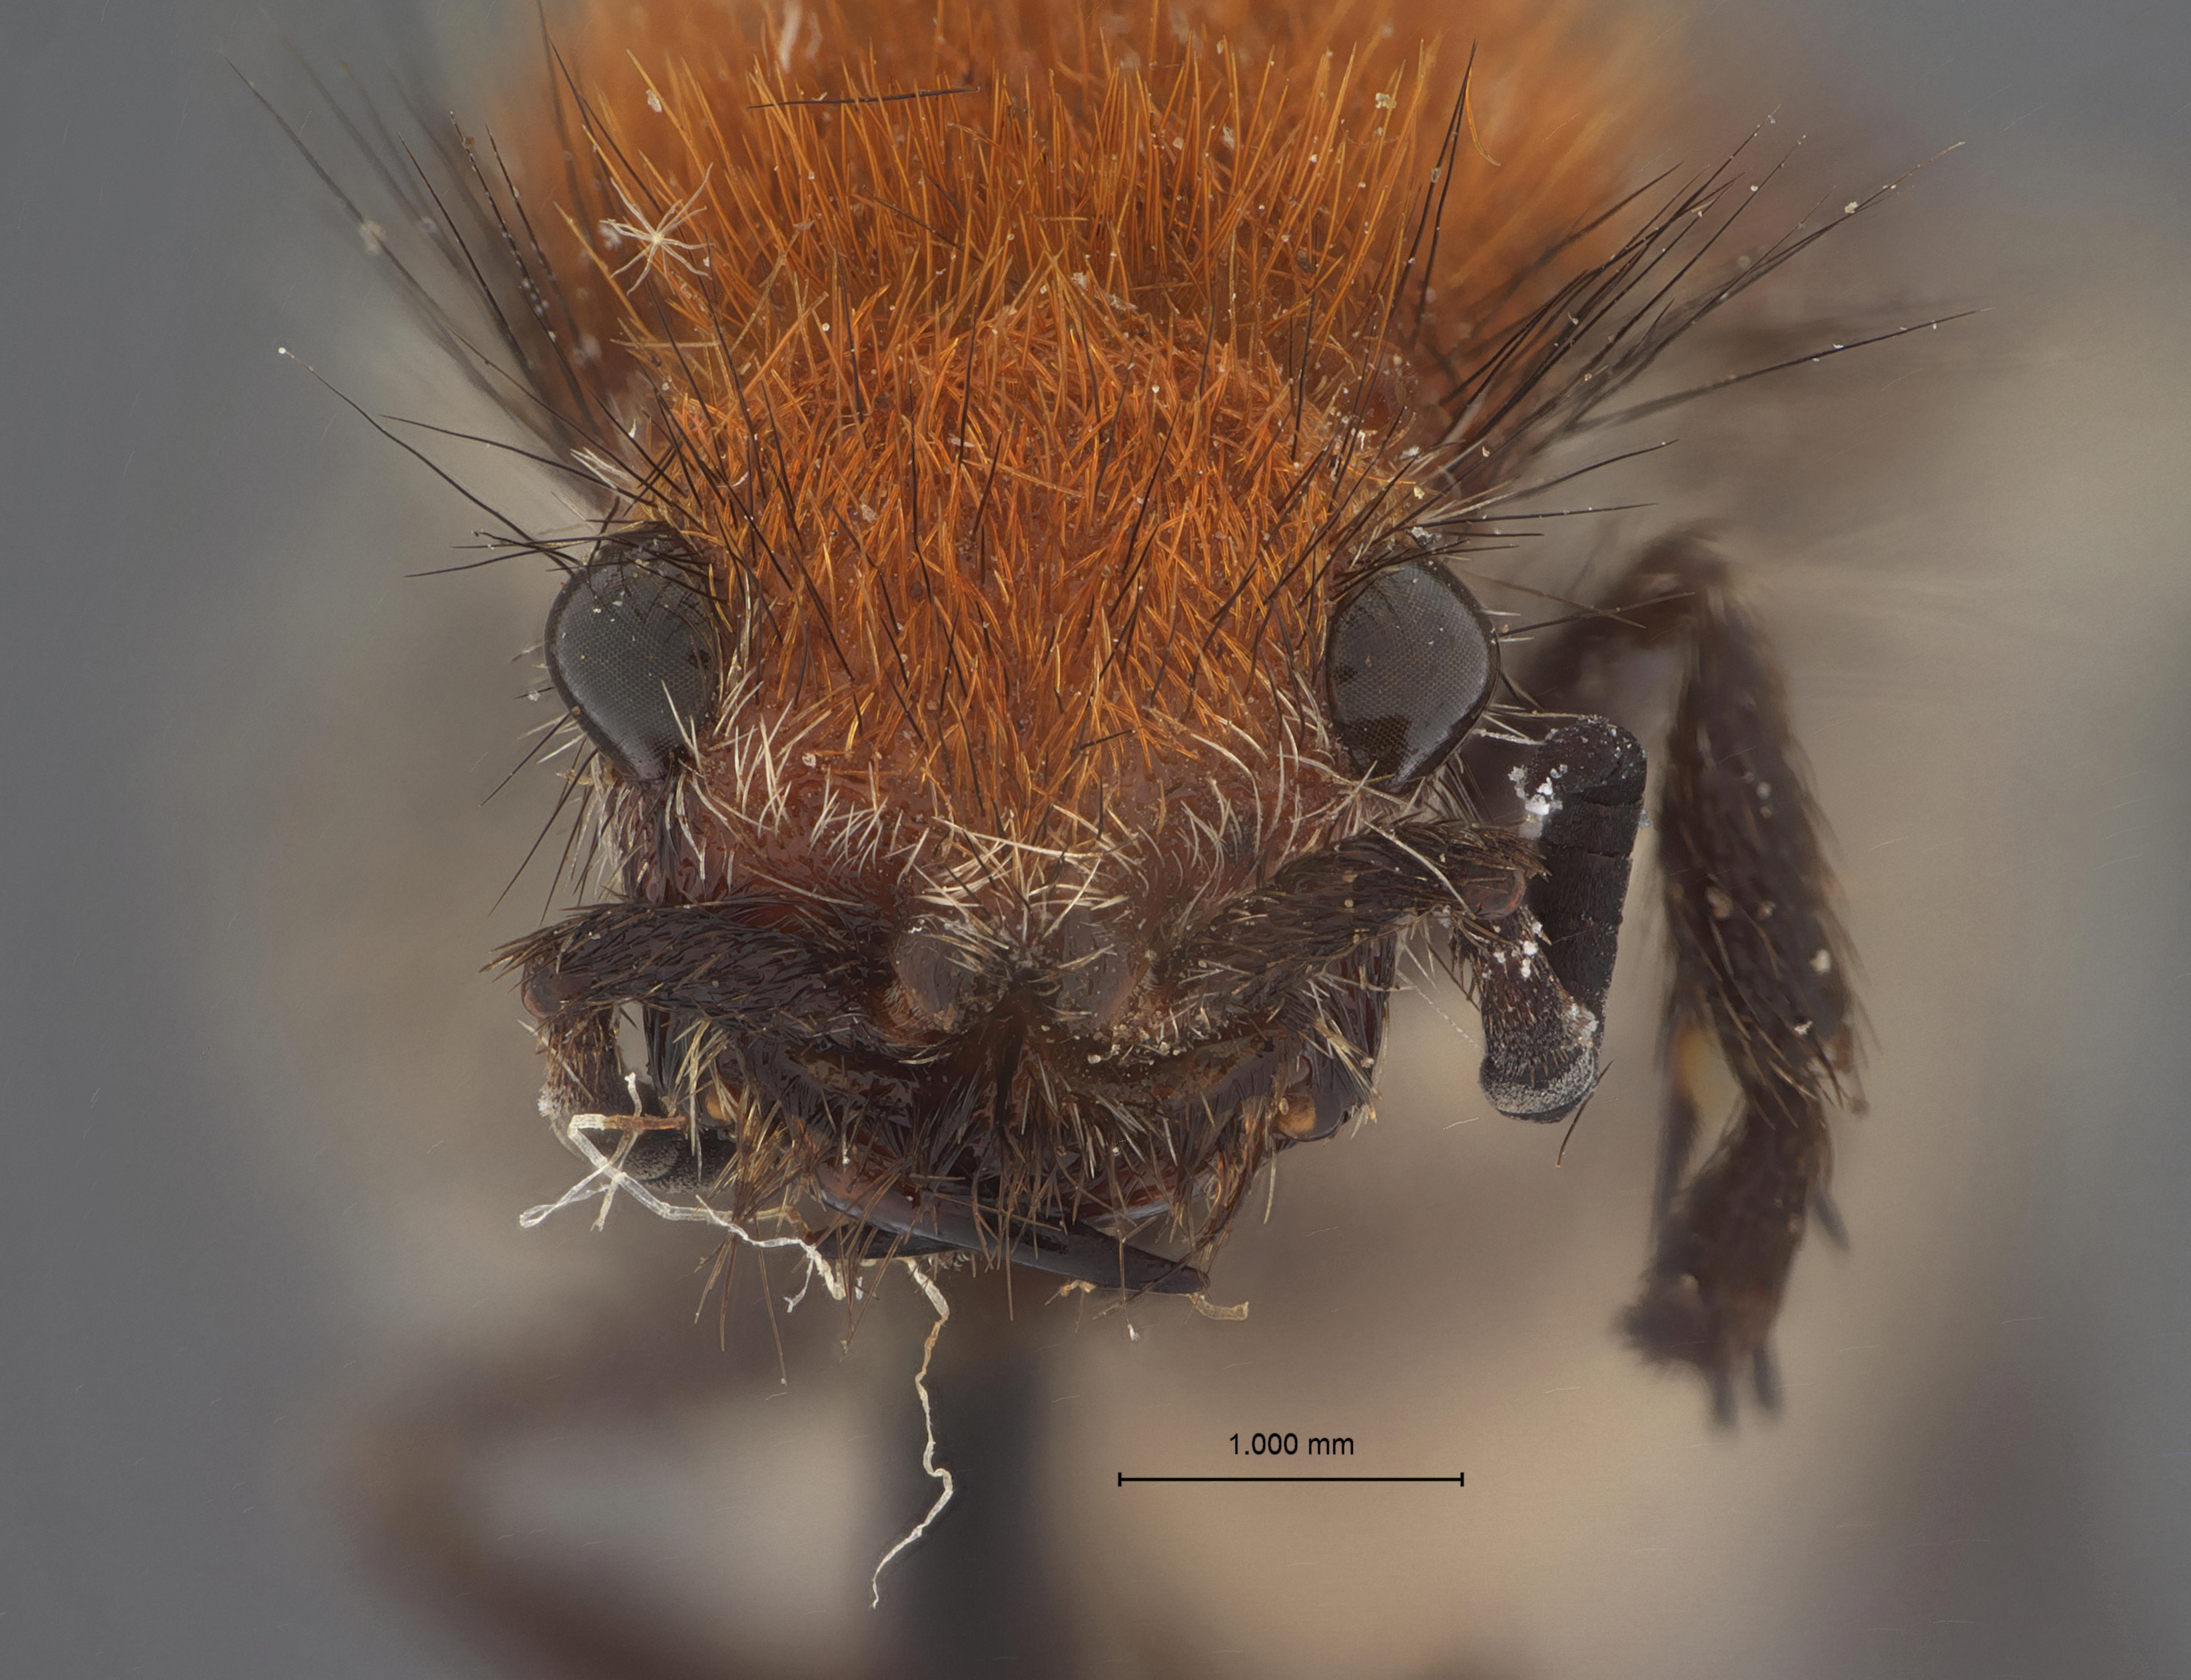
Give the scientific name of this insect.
Dasymutilla durango
